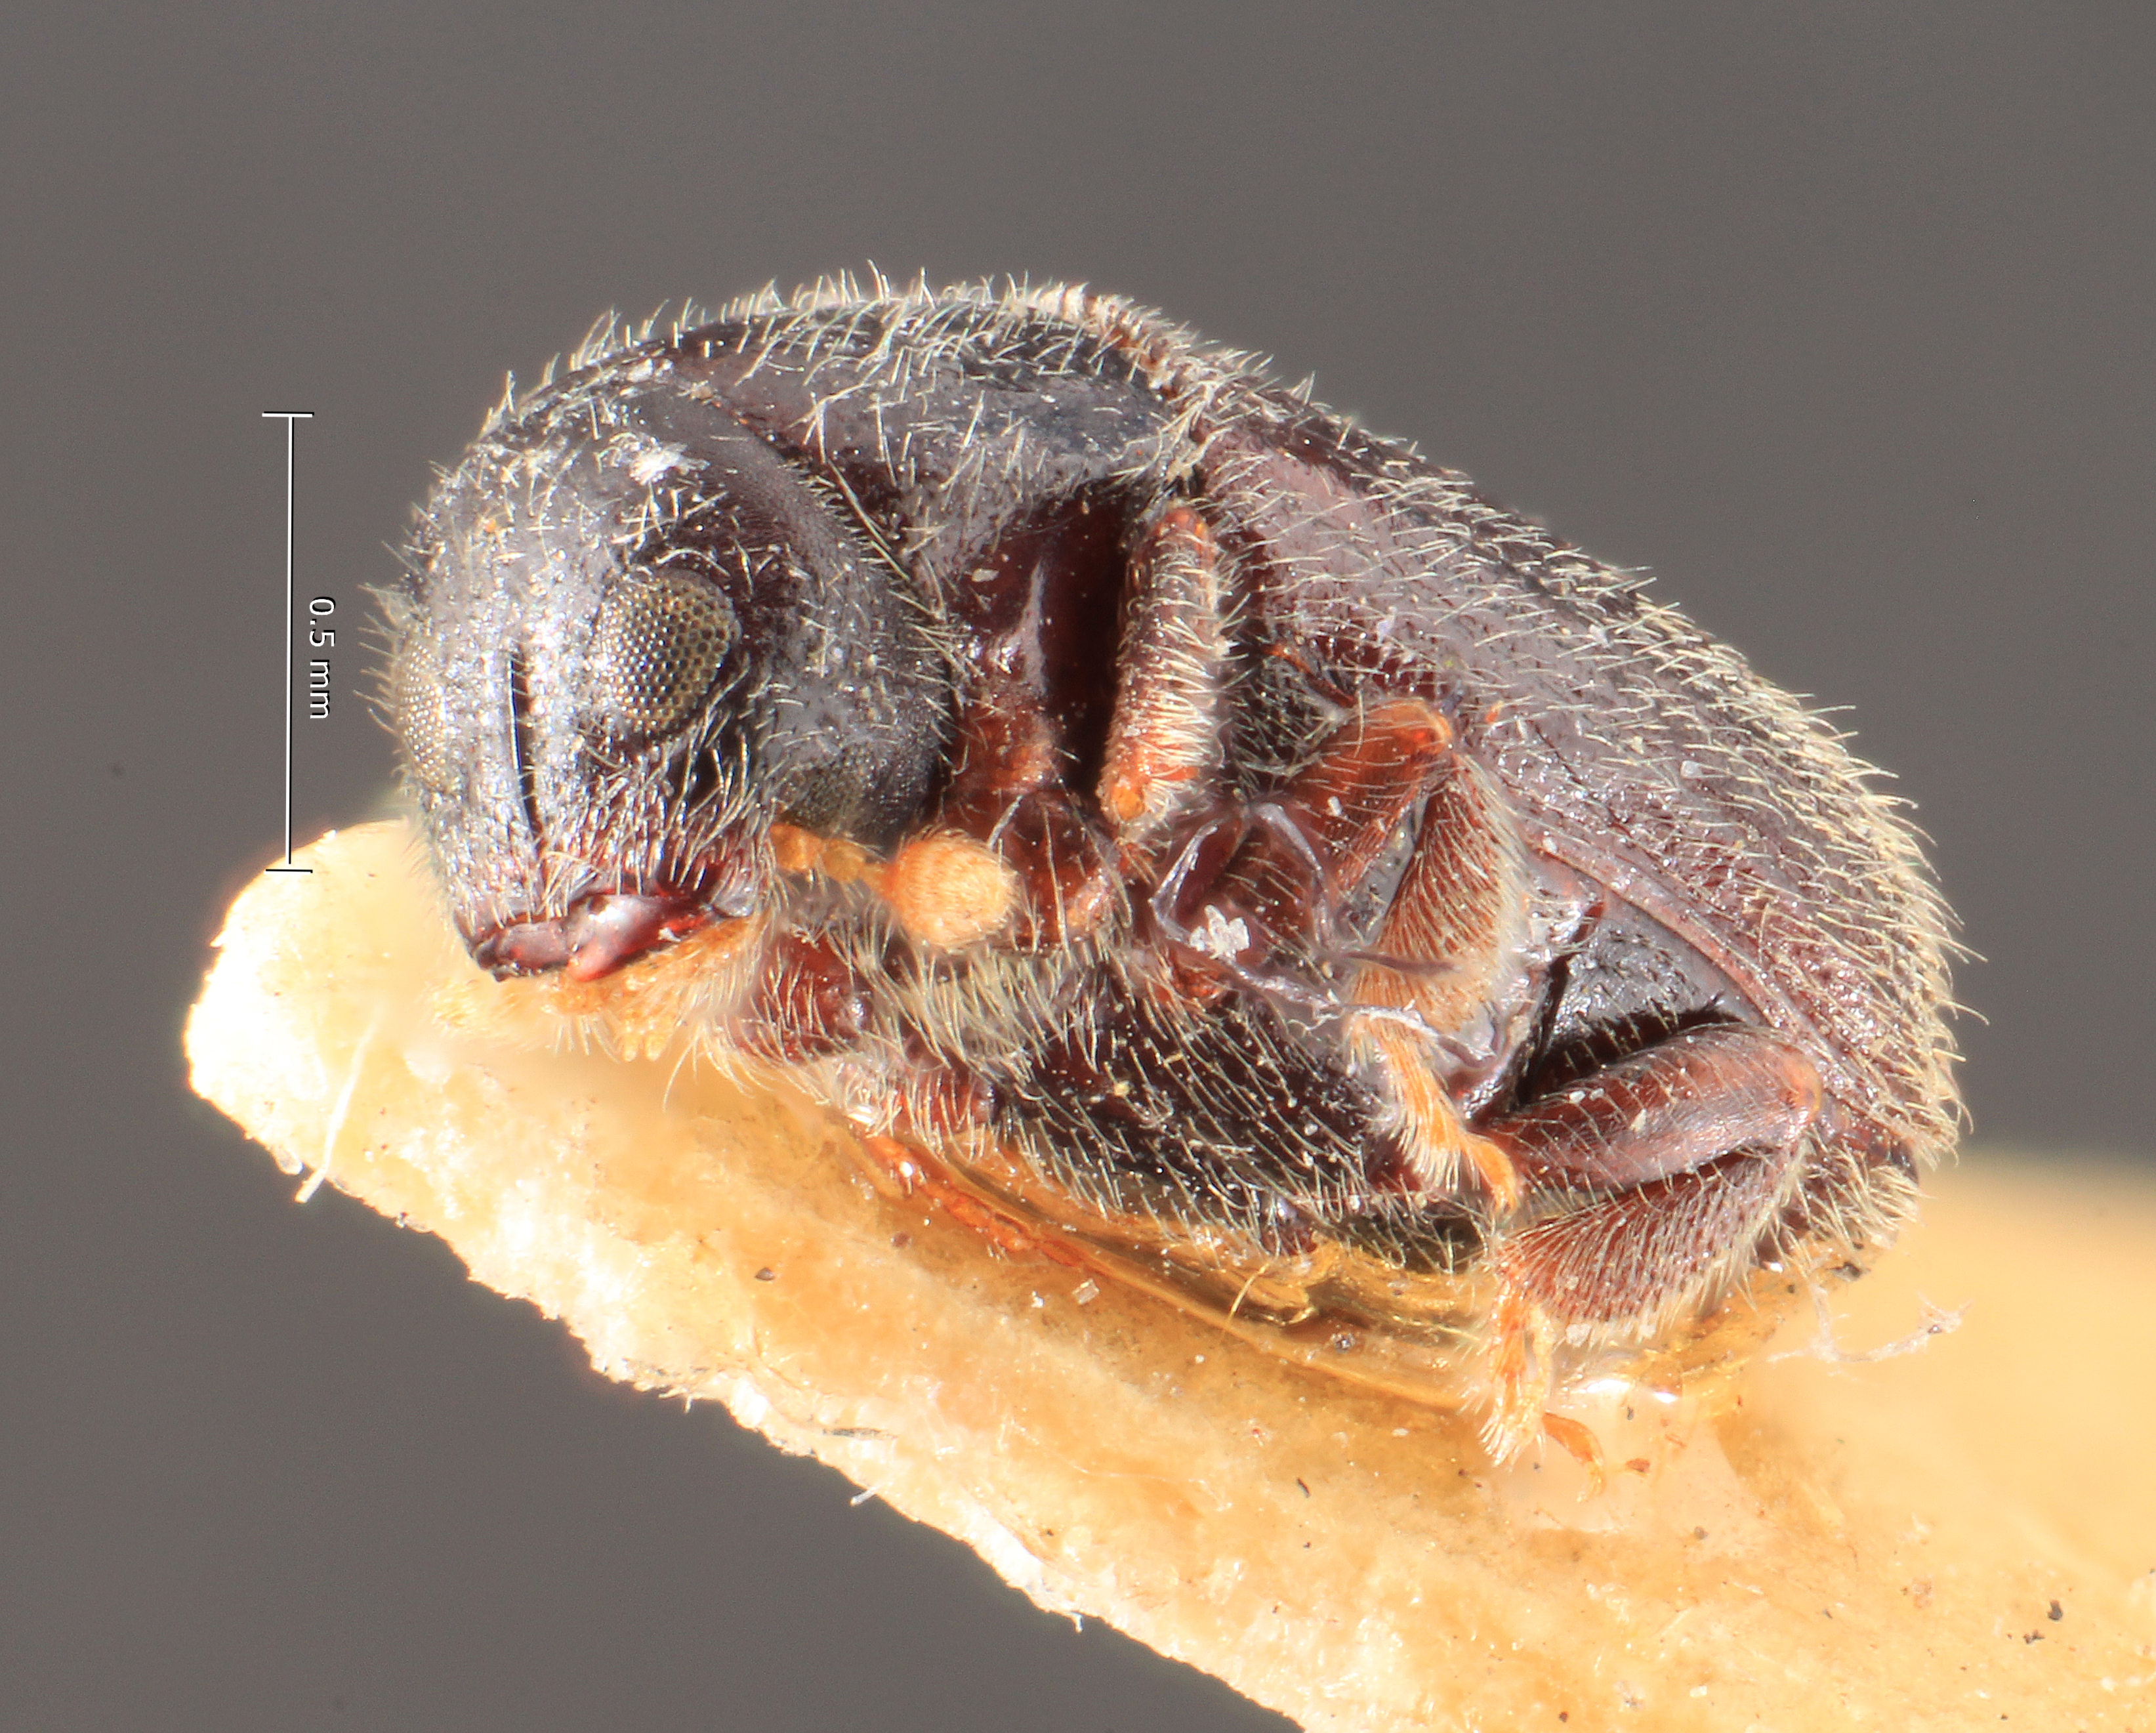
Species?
Hyorrhynchus niisimai
